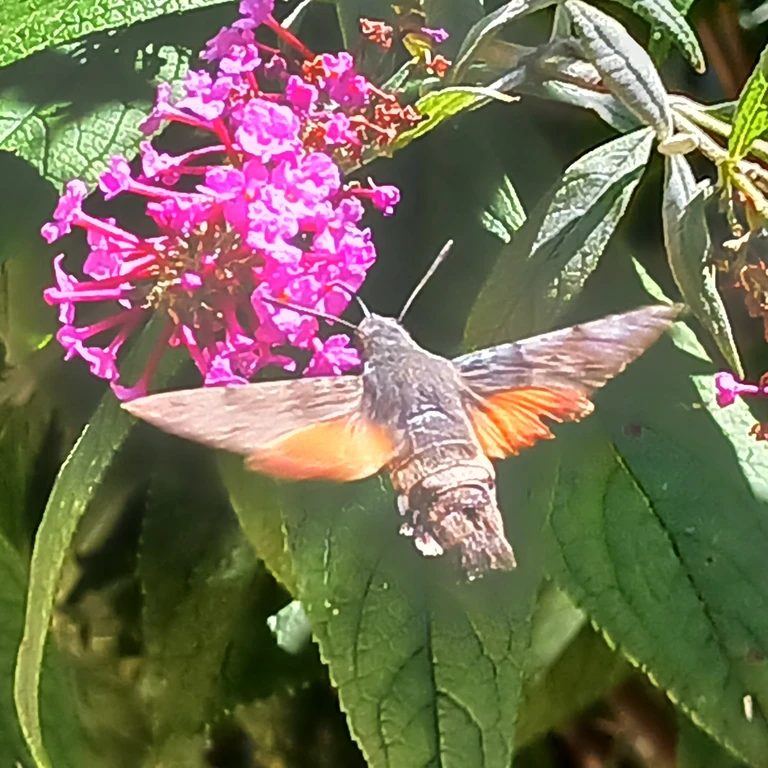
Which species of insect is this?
Macroglossum stellatarum
